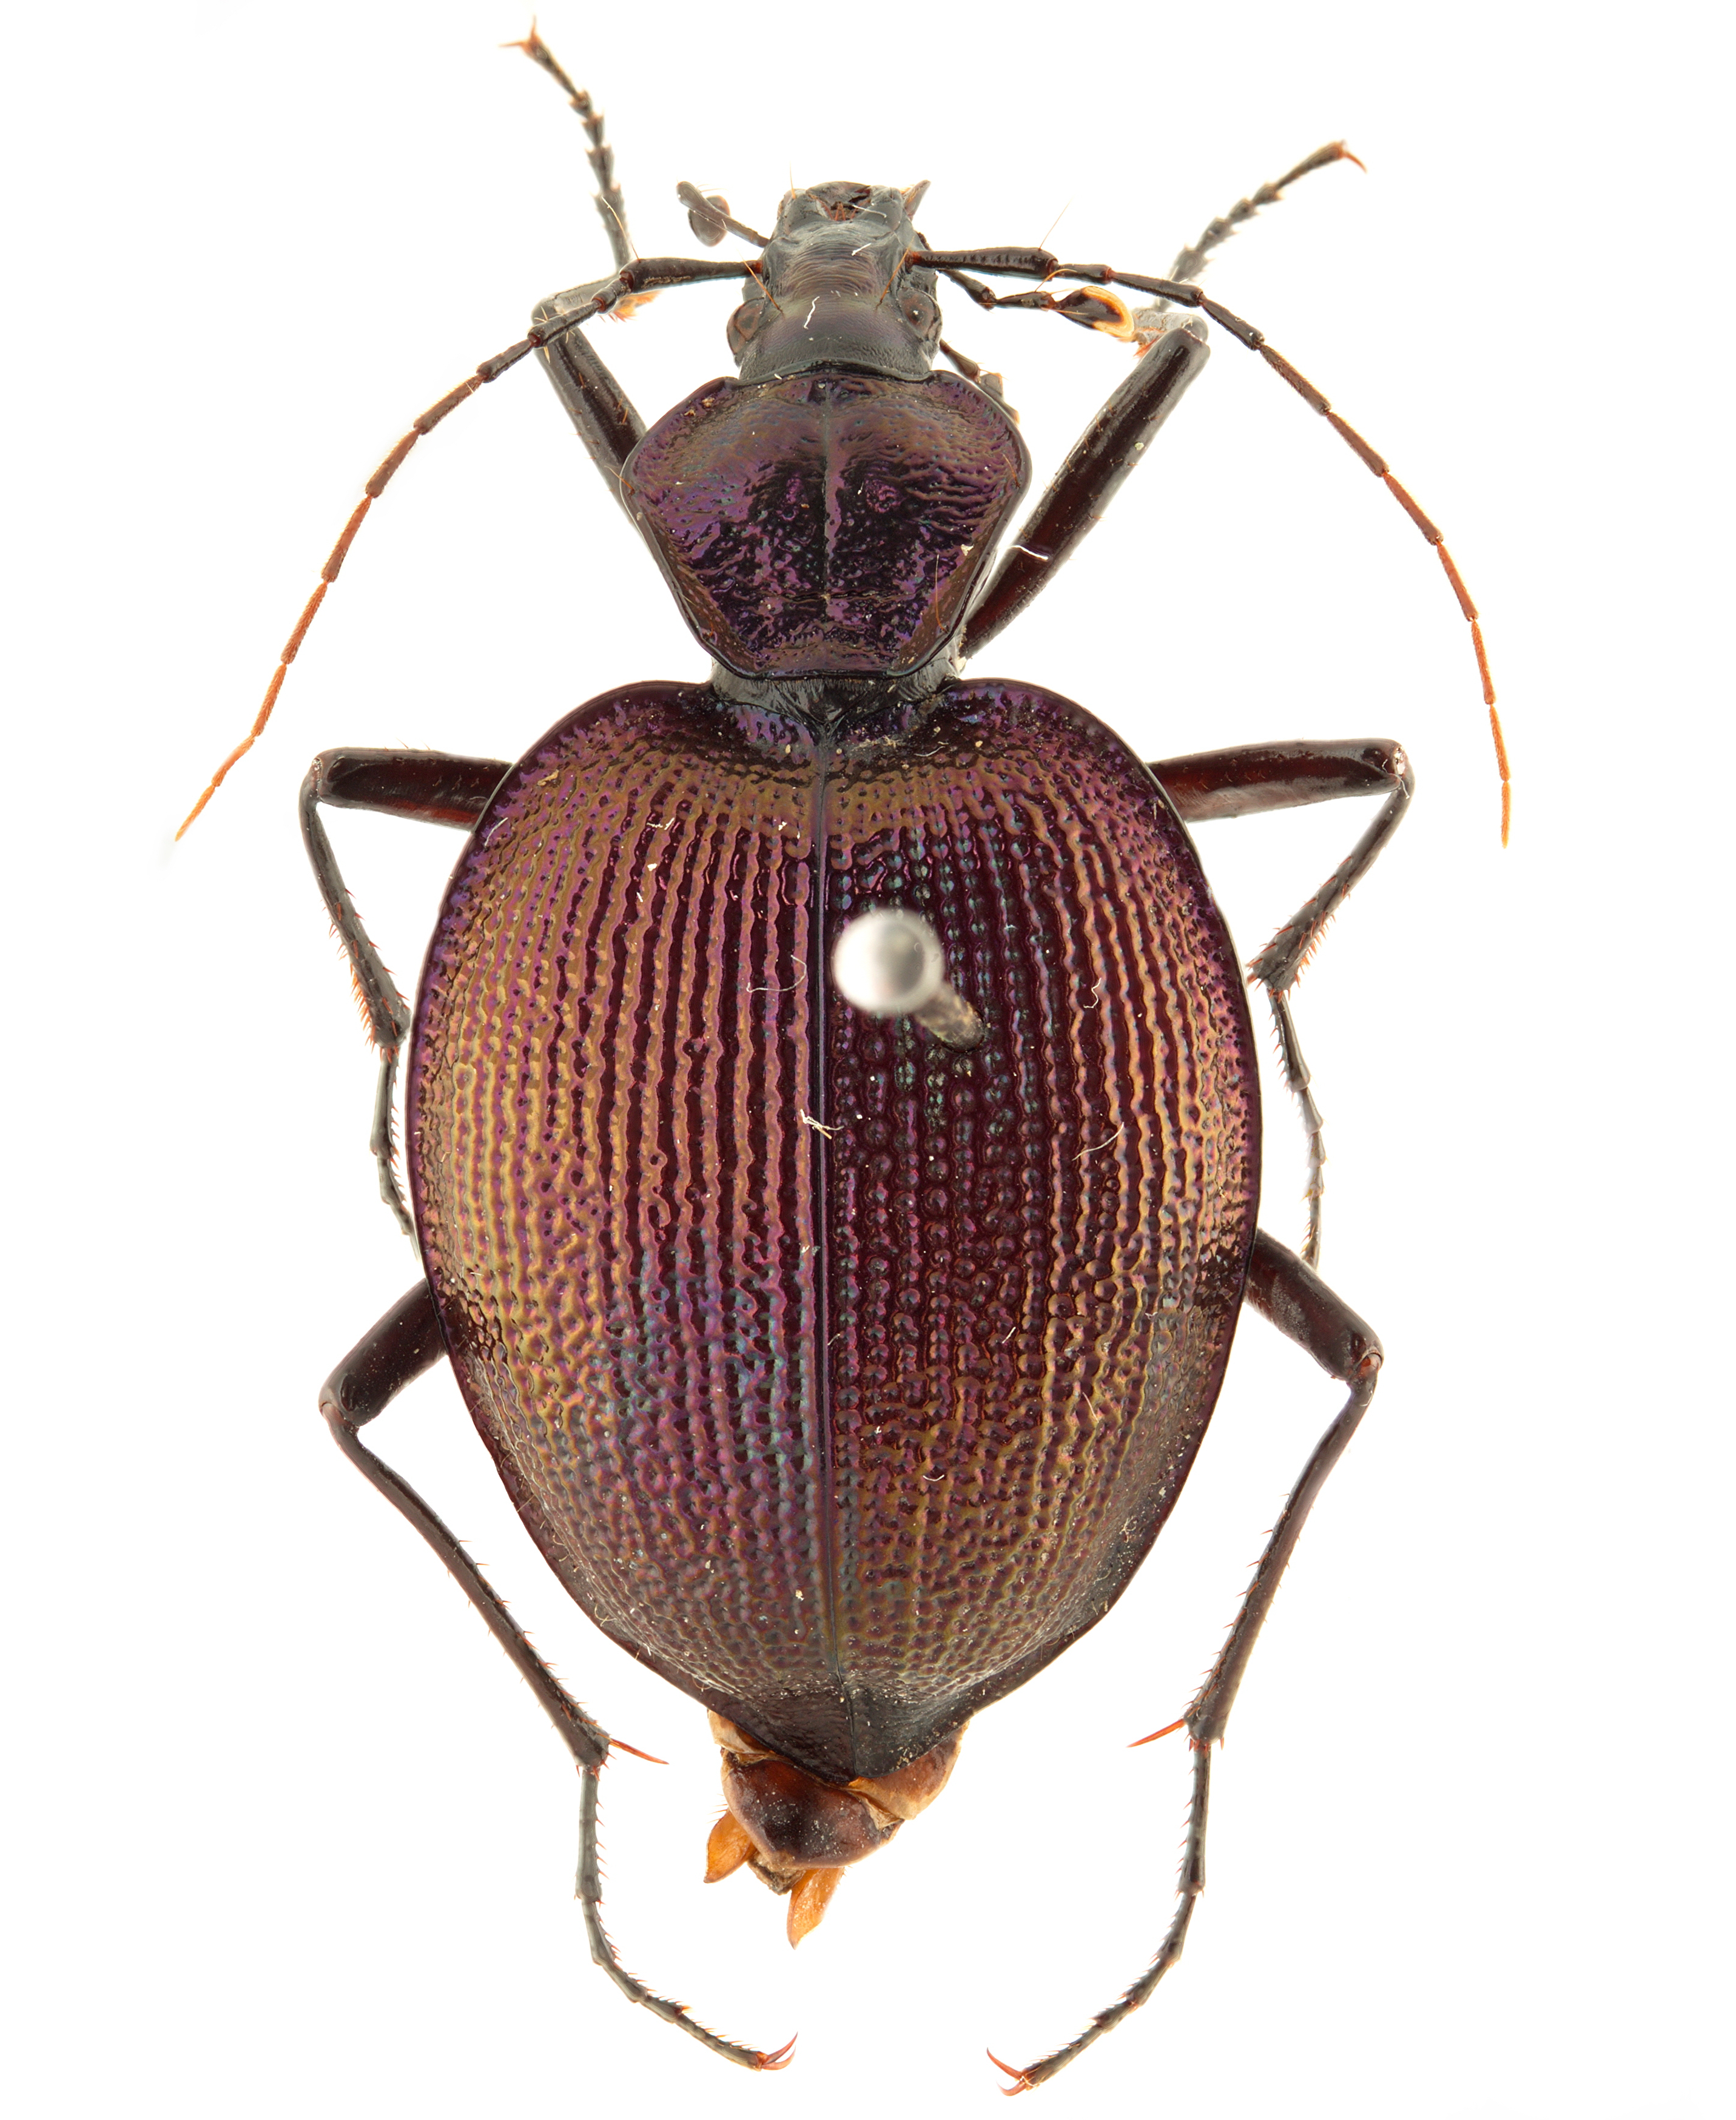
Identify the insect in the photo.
Scaphinotus viduus (also Scaphinotus megalividia)
